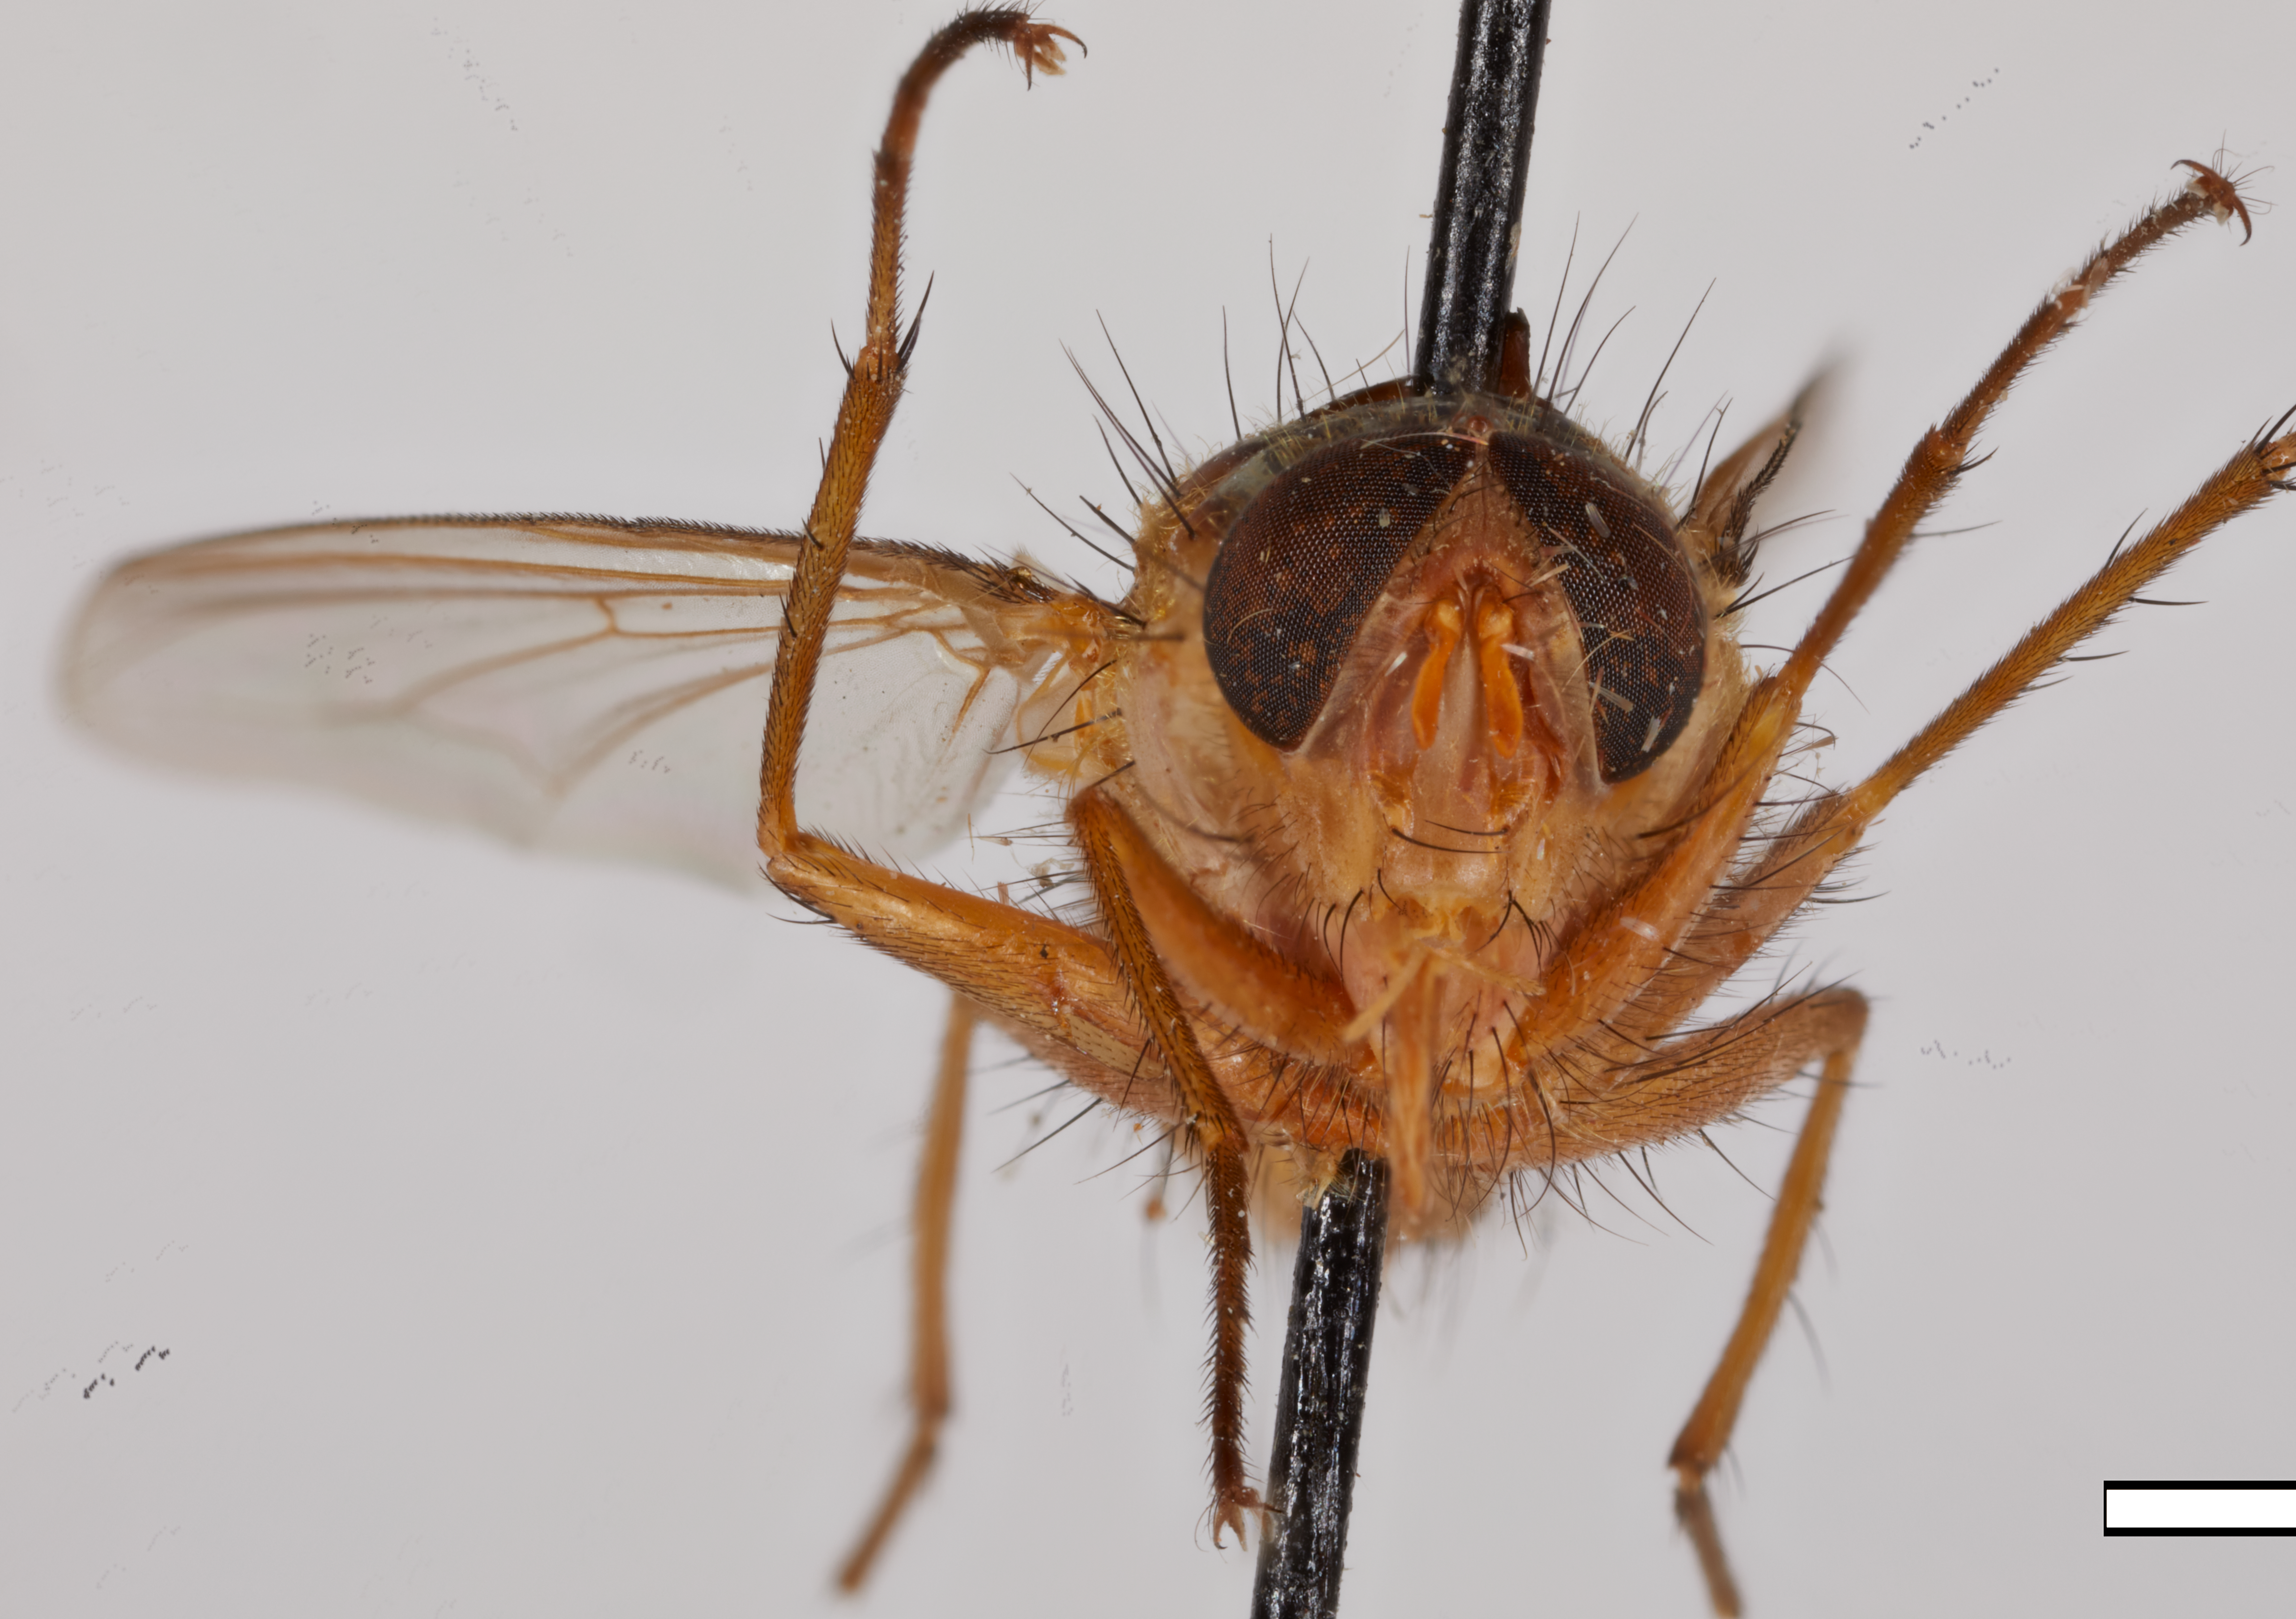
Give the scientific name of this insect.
Lispoparea flava
